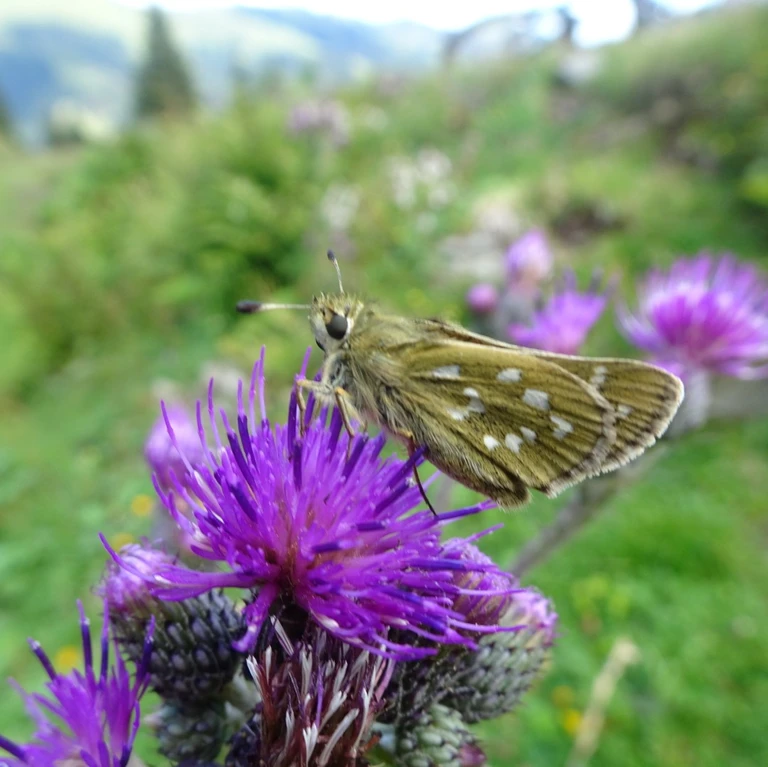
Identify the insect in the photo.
Hesperia comma
